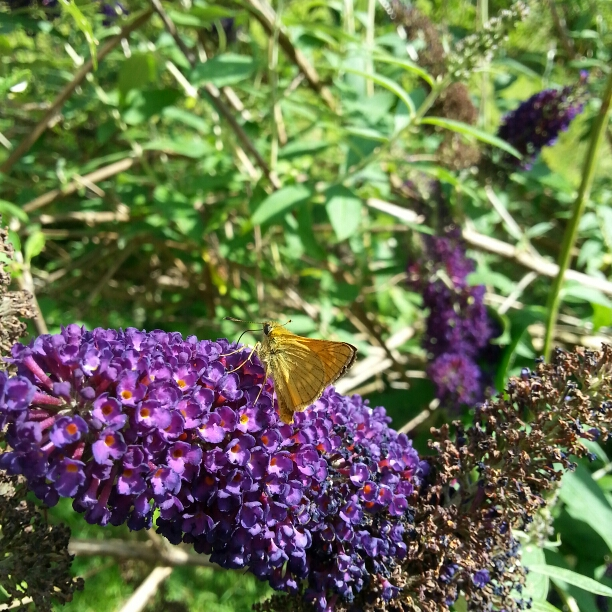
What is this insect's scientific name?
Ochlodes sylvanus (also Ochlodes venata)
